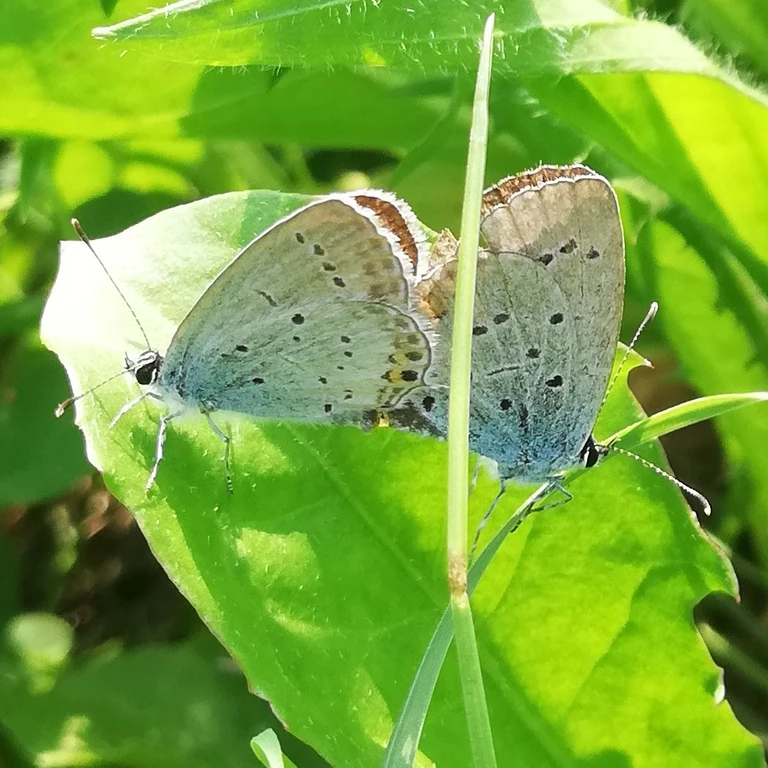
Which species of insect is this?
Cupido argiades (also Elkalyce argiades)
